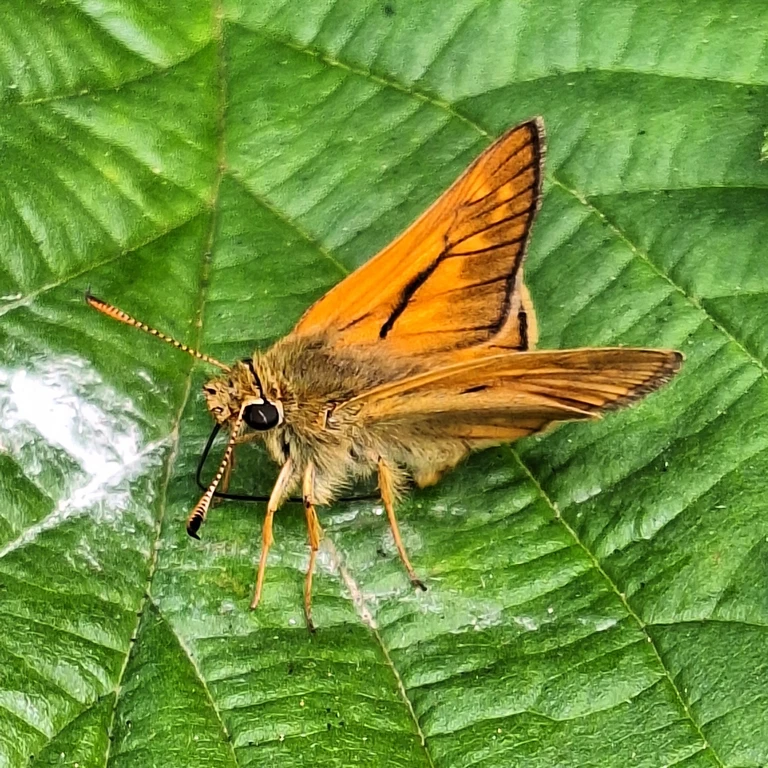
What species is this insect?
Ochlodes sylvanus (also Ochlodes venata)
